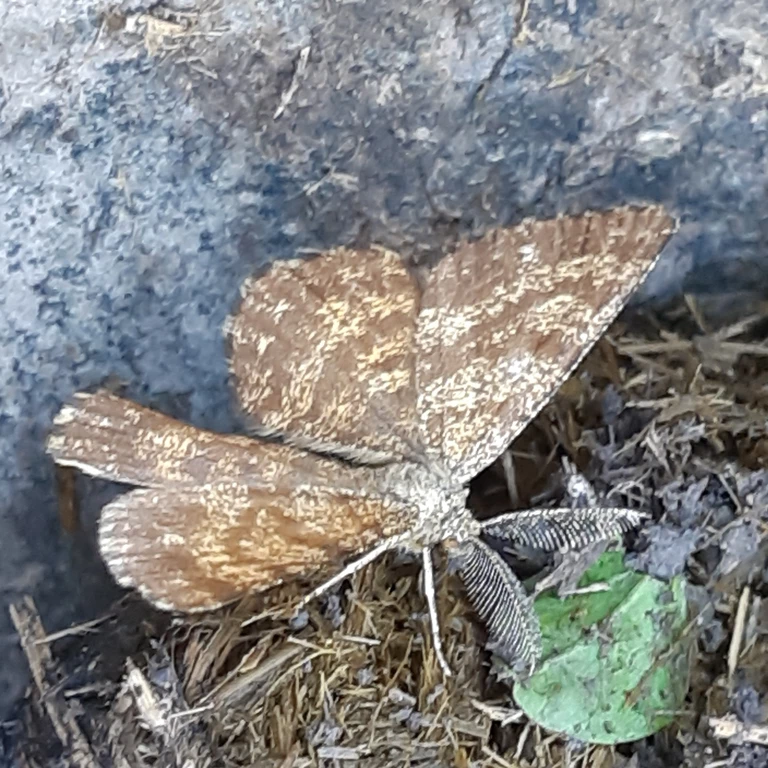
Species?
Ematurga atomaria
